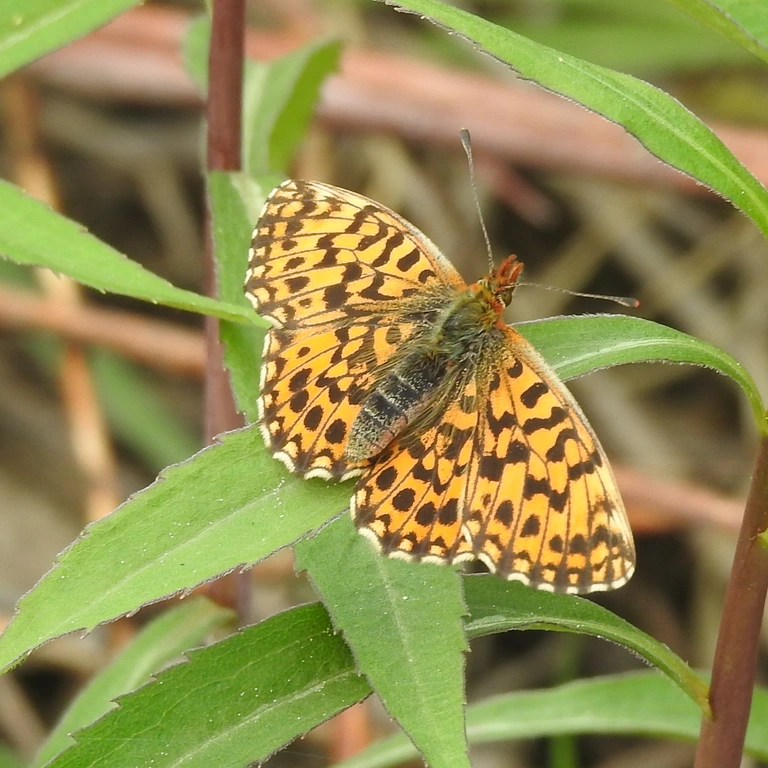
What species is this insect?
Boloria dia
